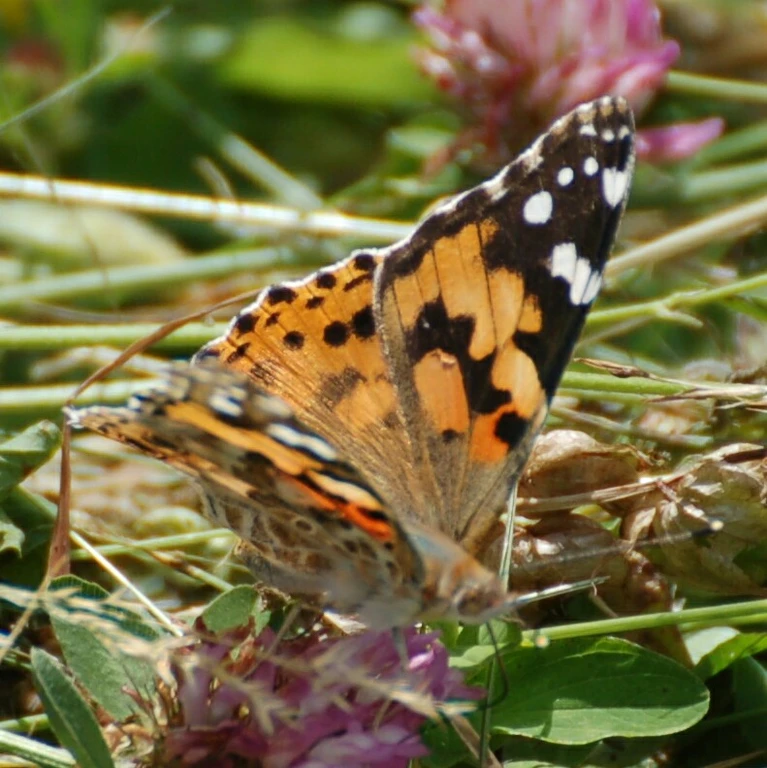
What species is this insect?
Vanessa cardui
